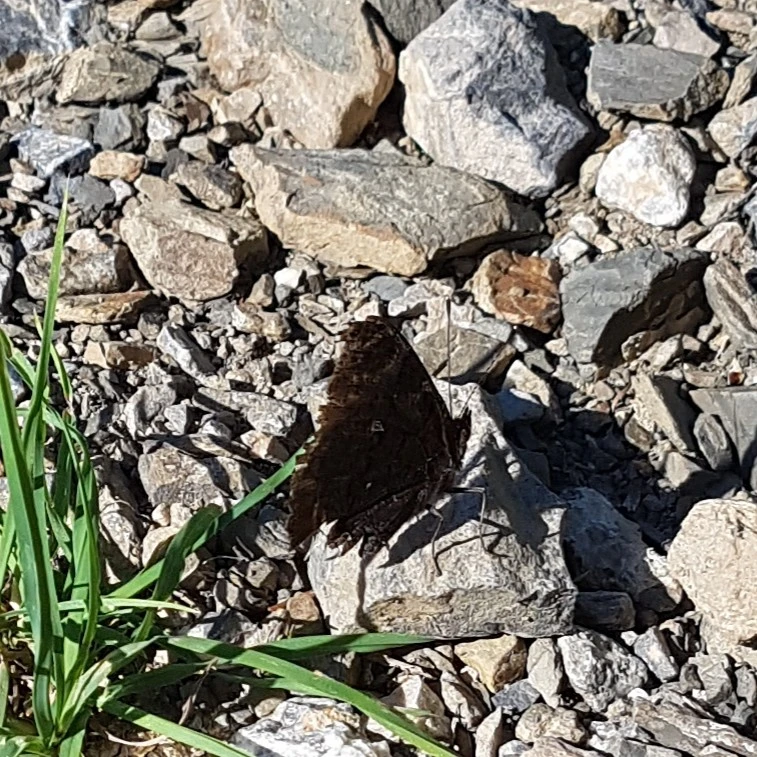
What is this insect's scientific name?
Aglais io
